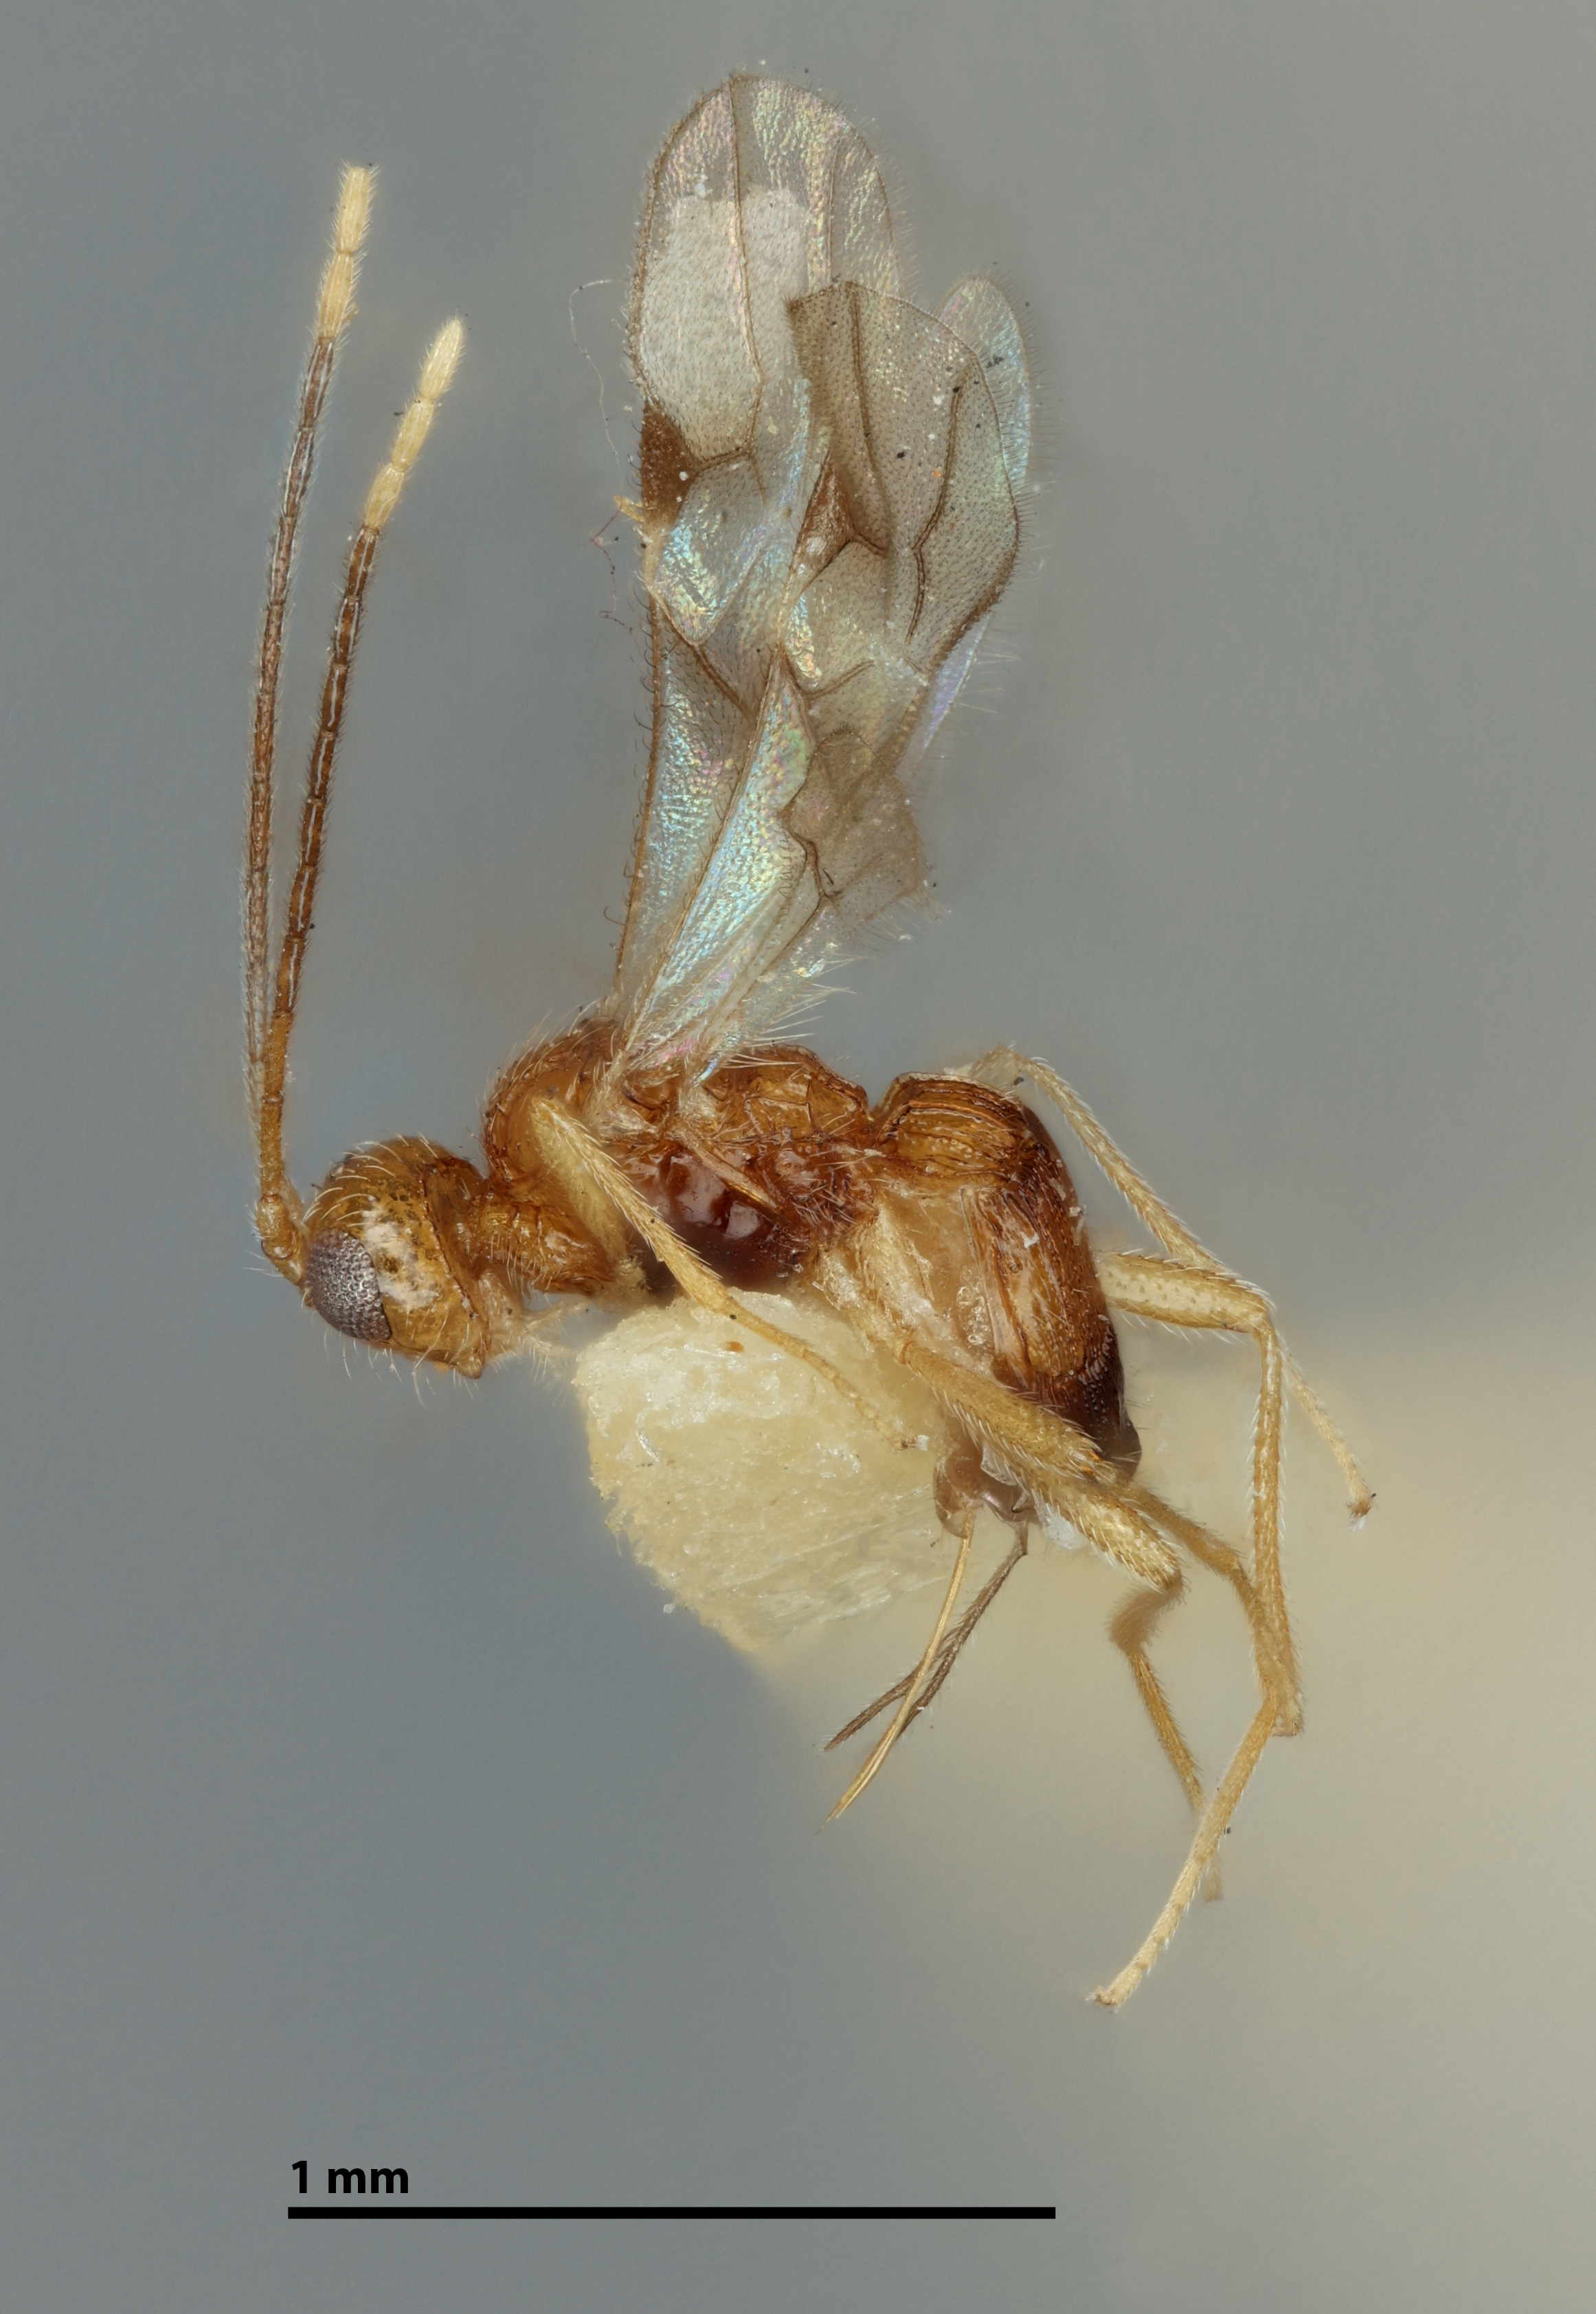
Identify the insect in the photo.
Acanthormius malayensis
